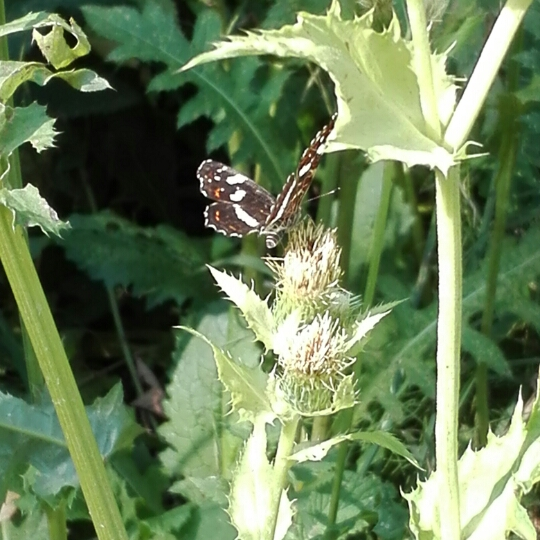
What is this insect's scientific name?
Araschnia levana
